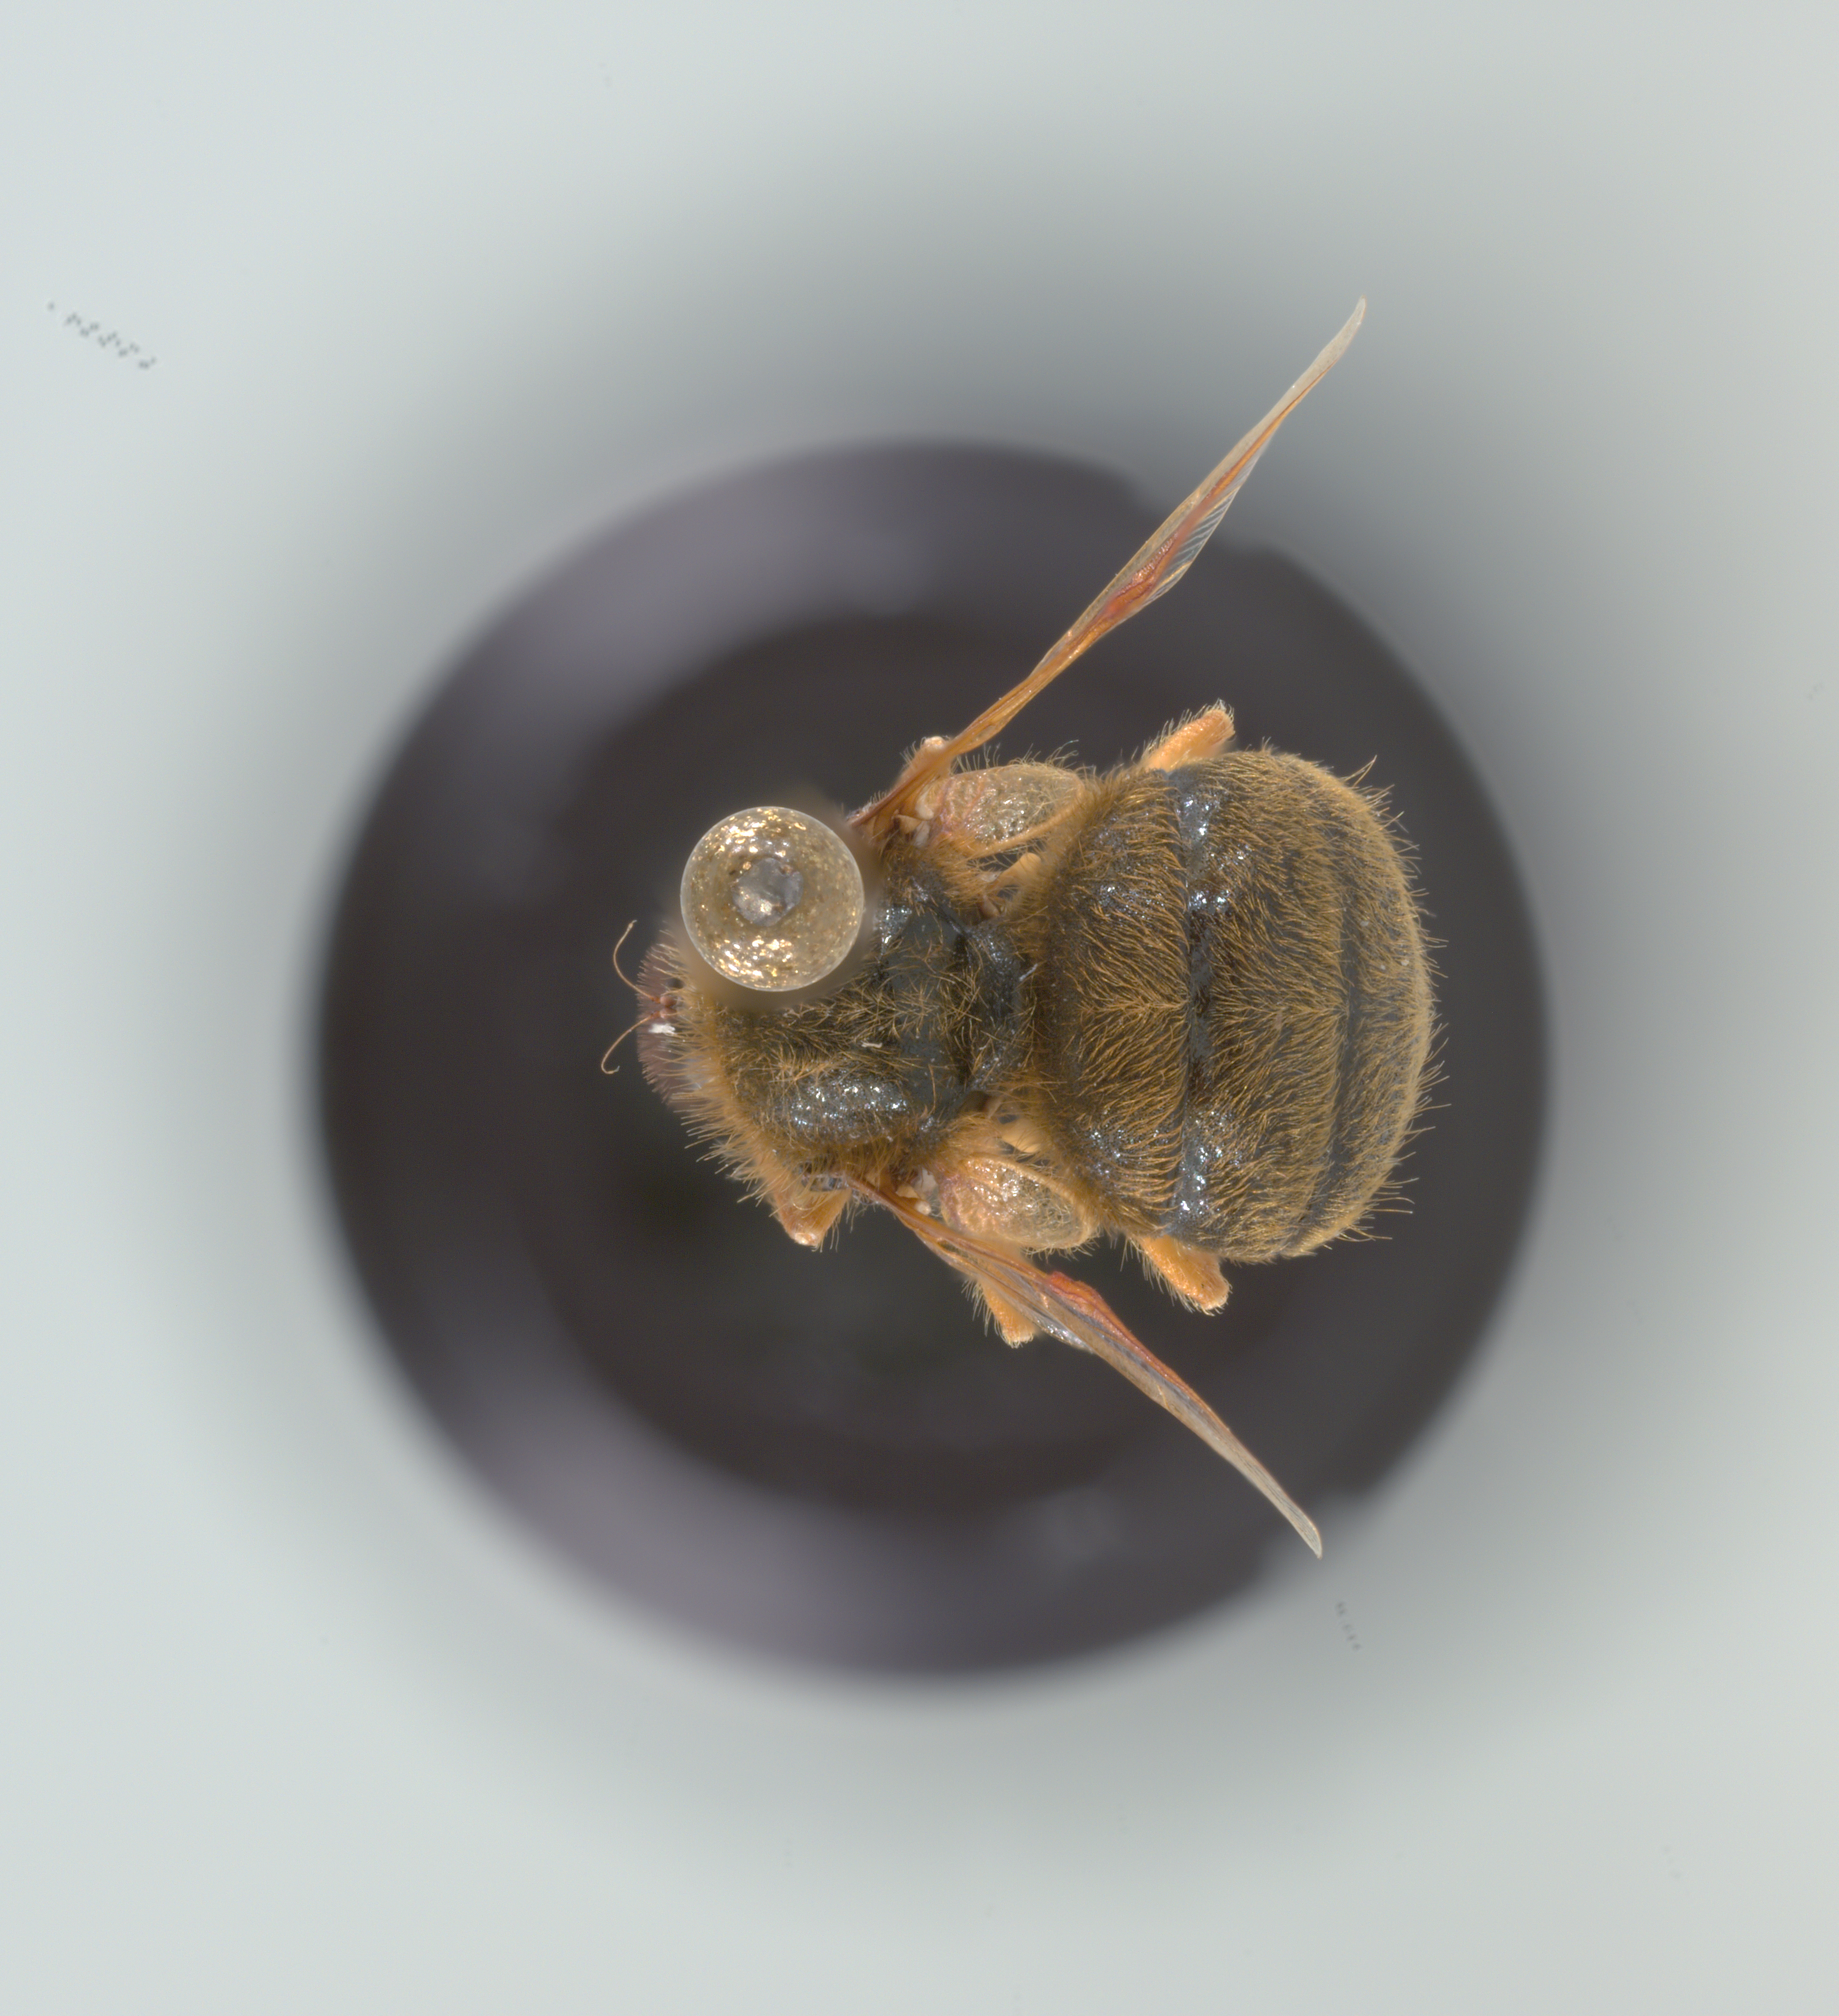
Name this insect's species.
Turbopsebius brunnipennis (also Turbopsebius brunnupennis)
